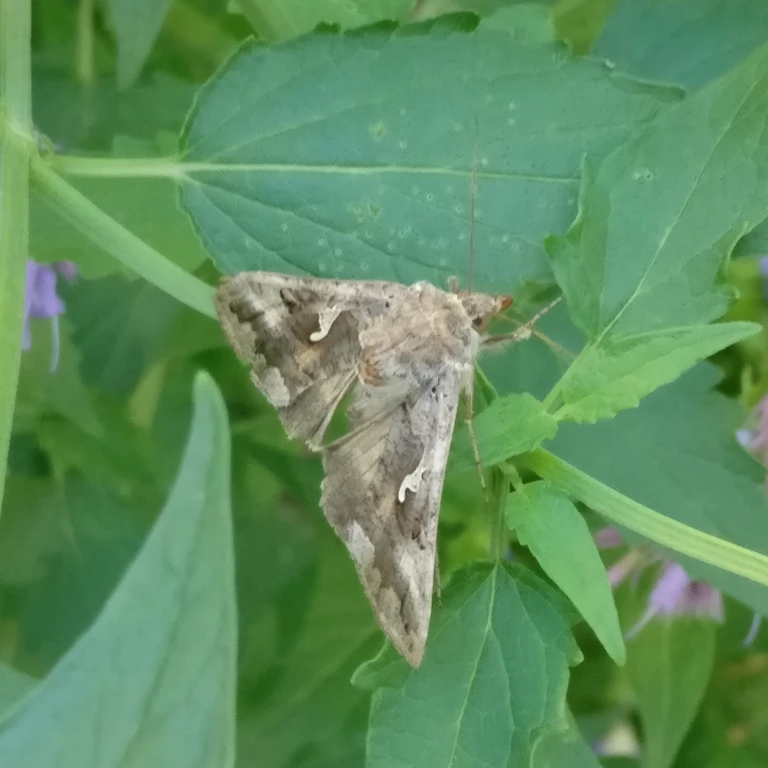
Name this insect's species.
Autographa gamma
